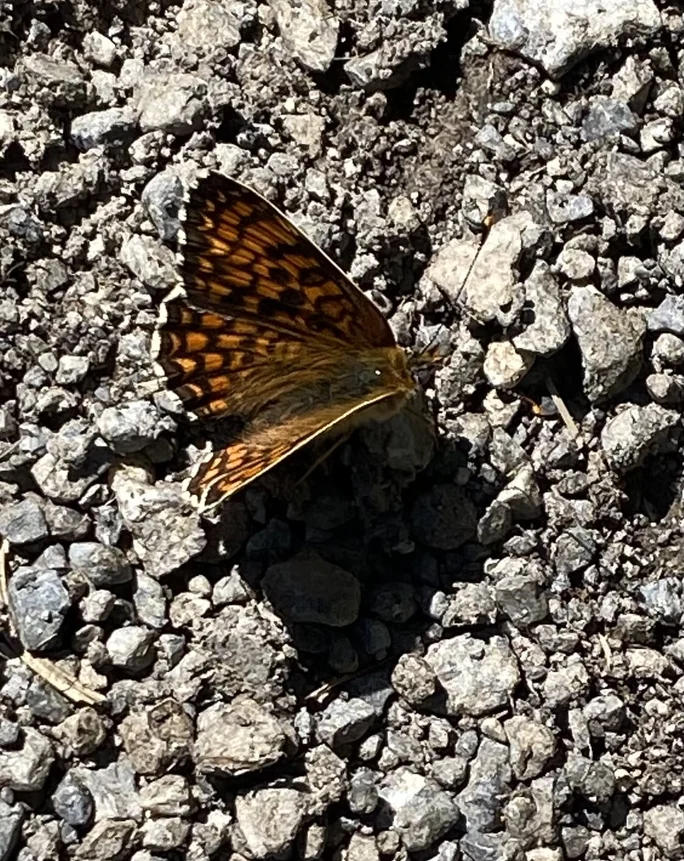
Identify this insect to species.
Melitaea phoebe
